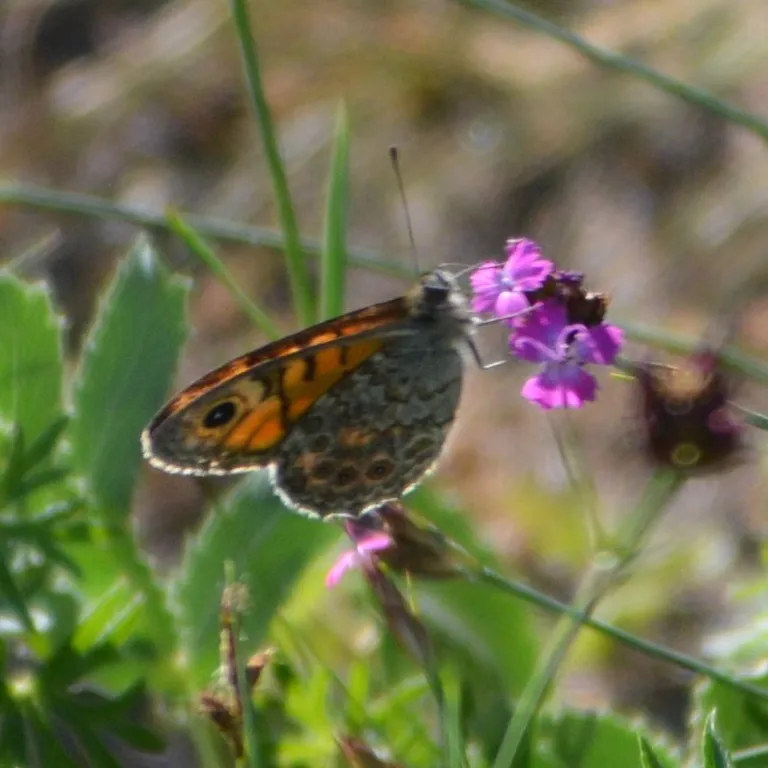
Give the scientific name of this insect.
Lasiommata megera (also Pararge megera)
